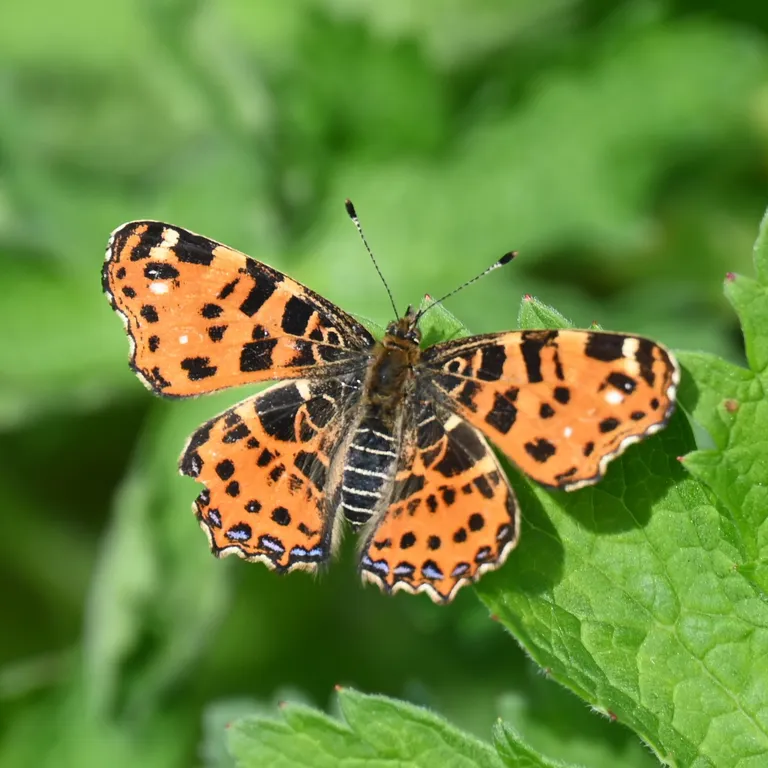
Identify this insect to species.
Araschnia levana
